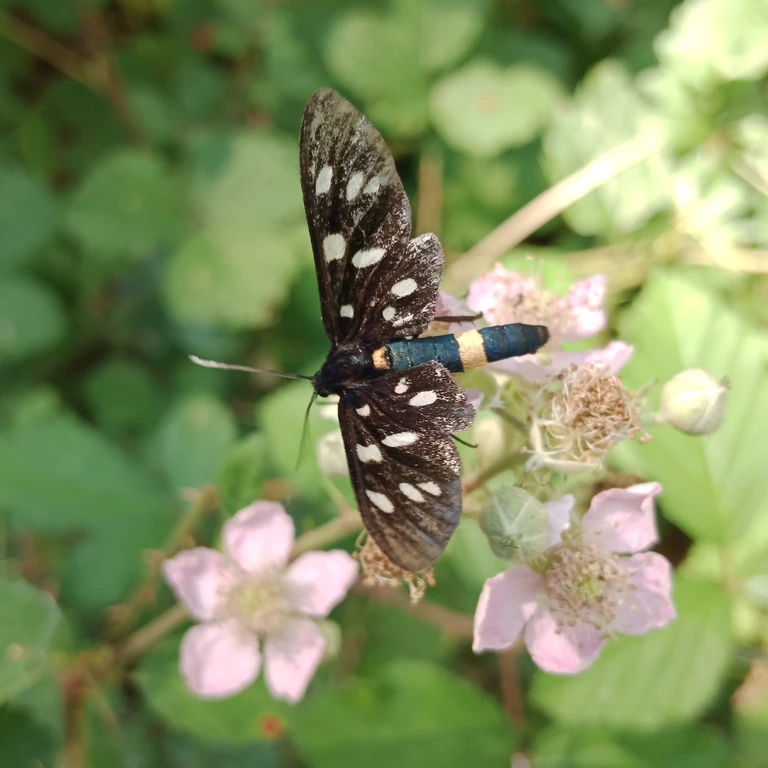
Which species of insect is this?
Amata phegea
